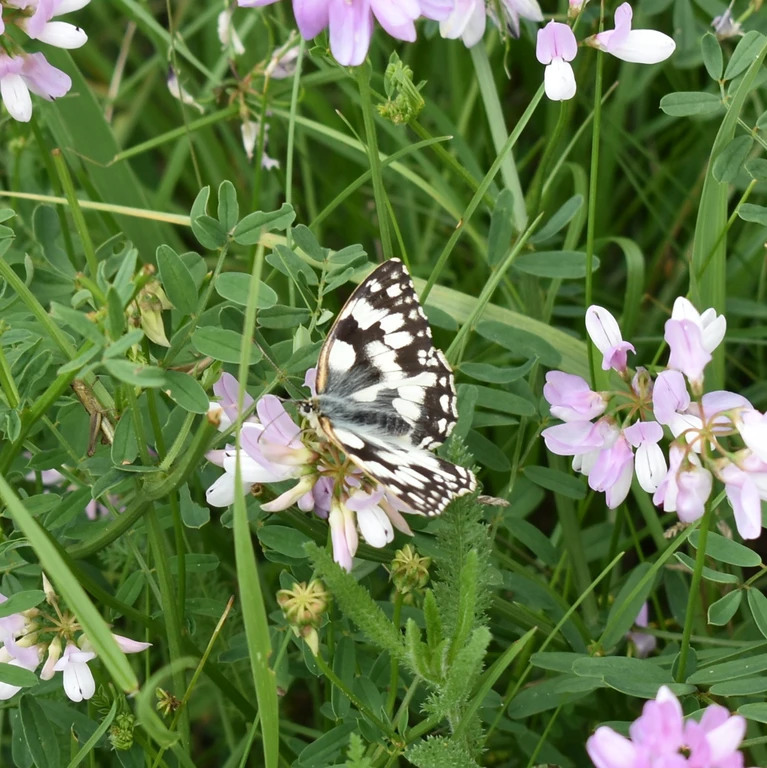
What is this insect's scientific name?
Melanargia galathea
